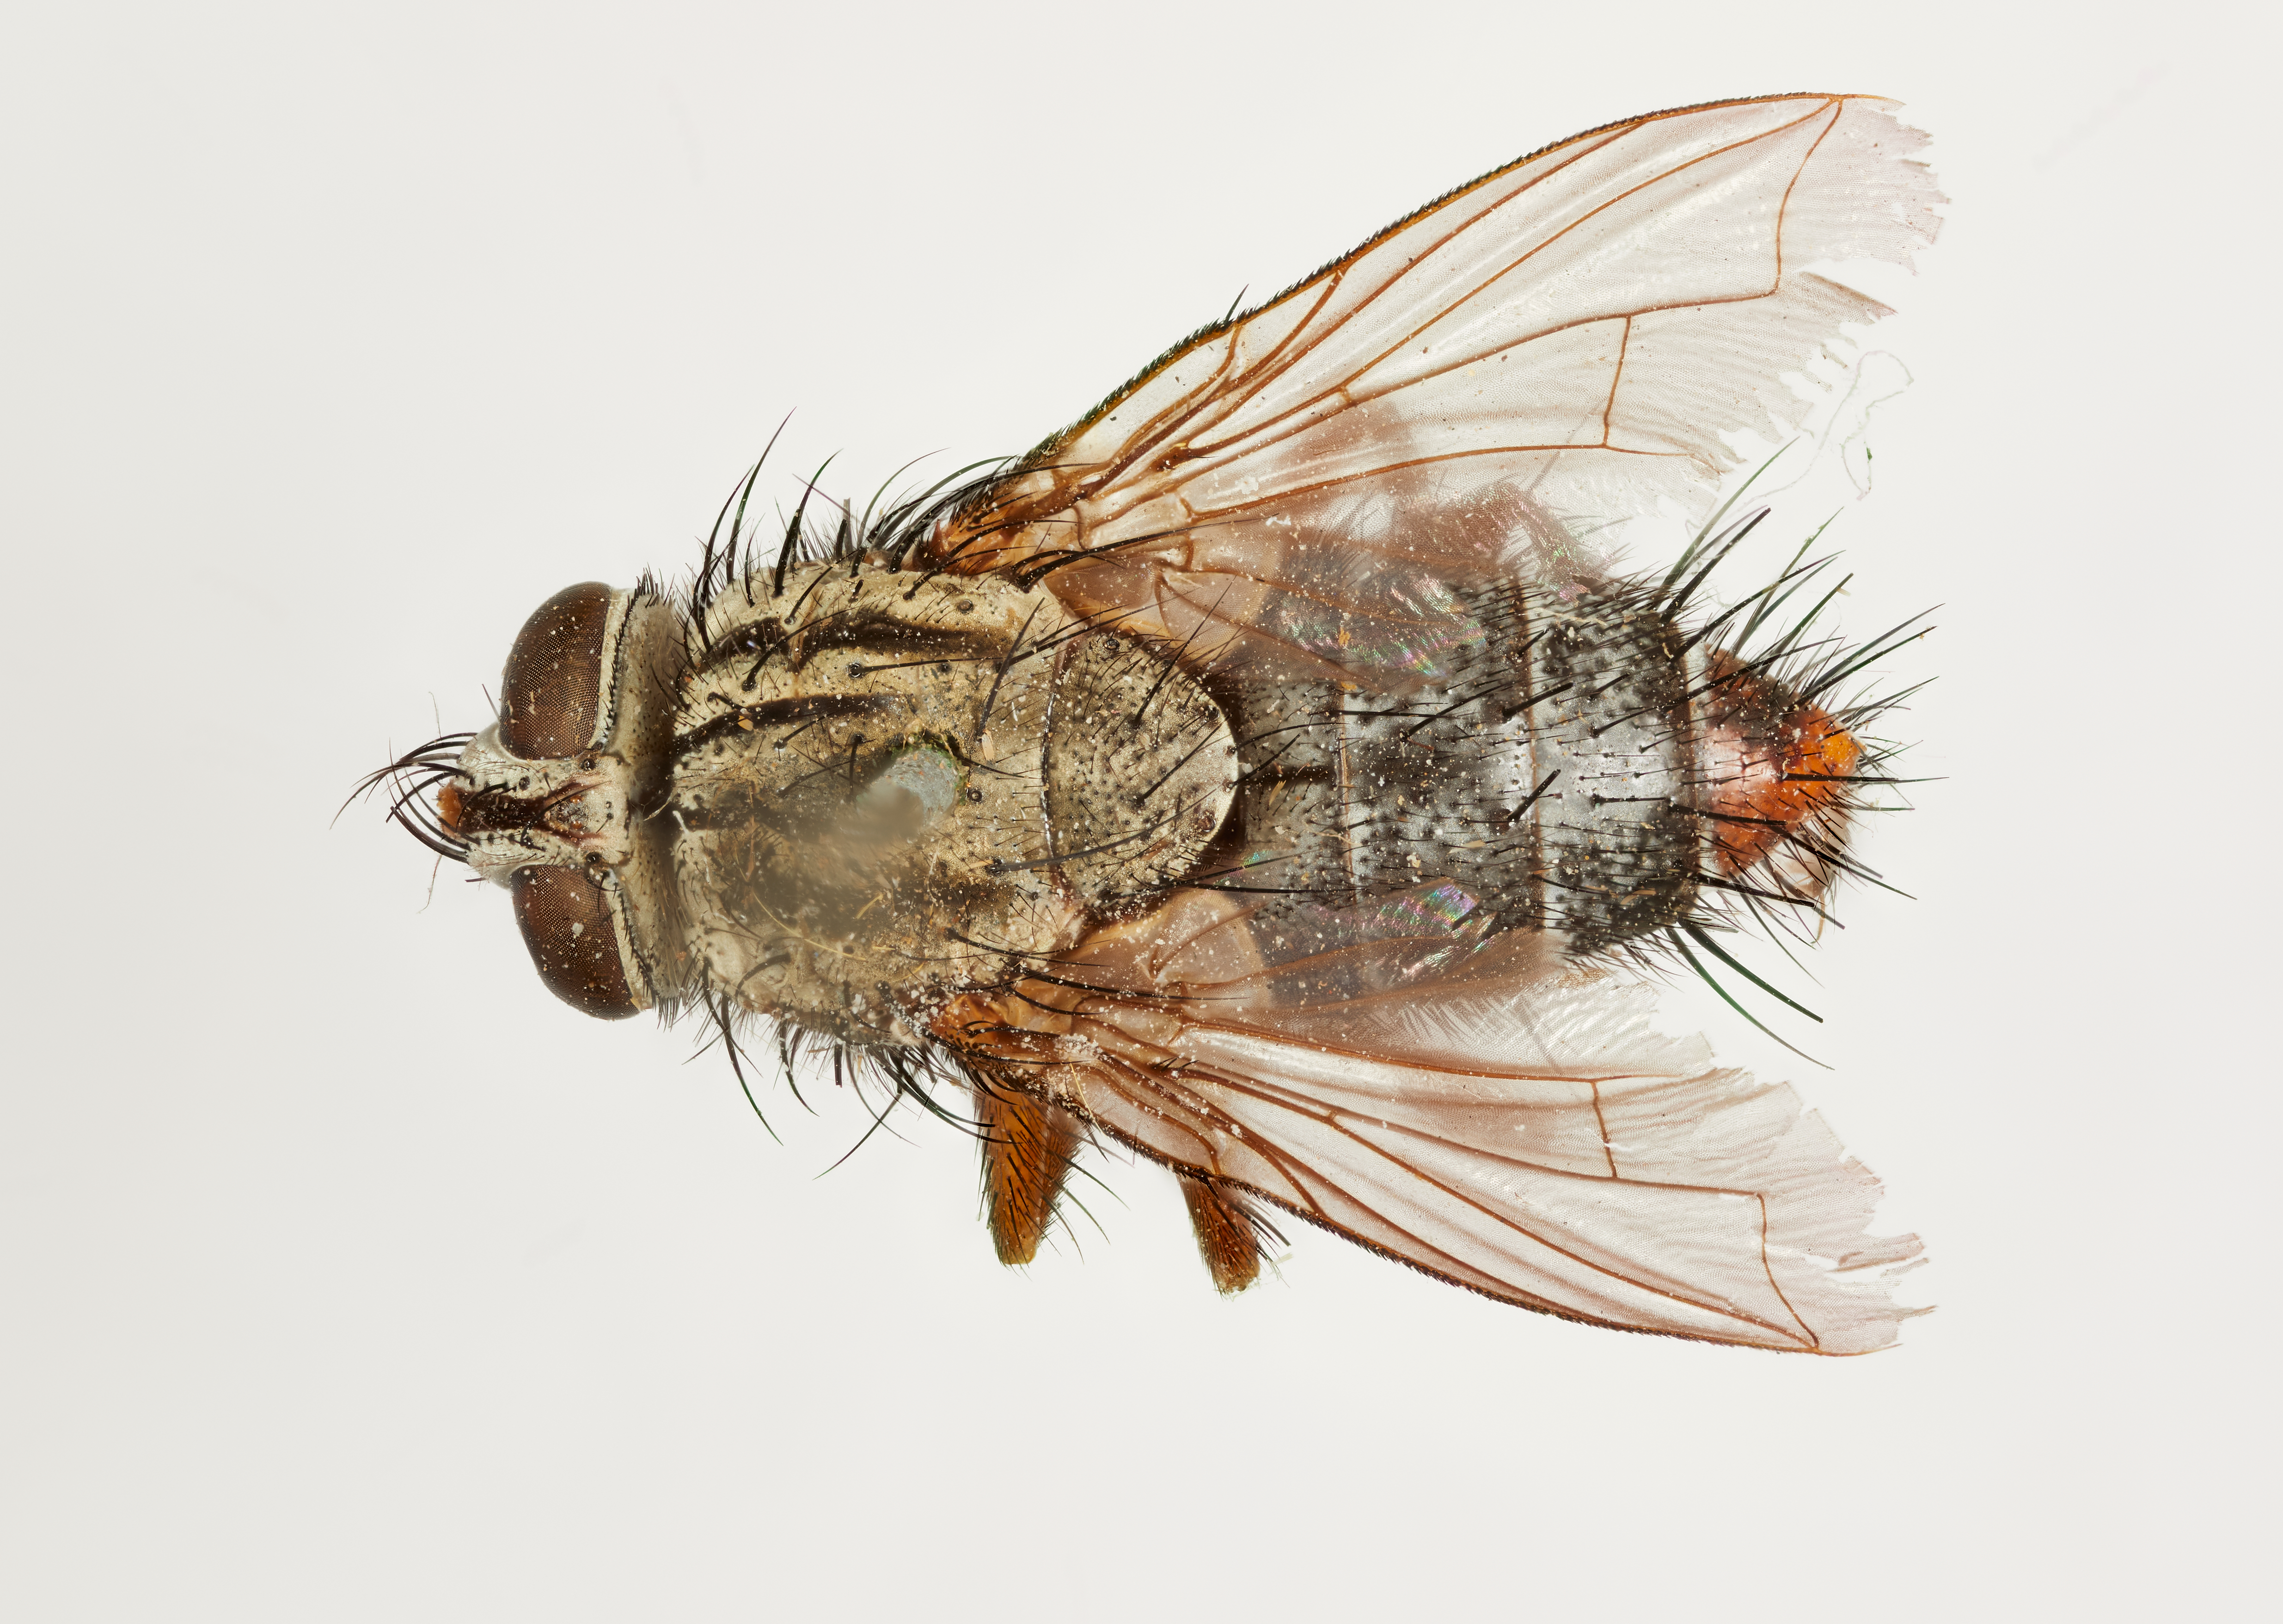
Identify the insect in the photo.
Masicera pulverea
